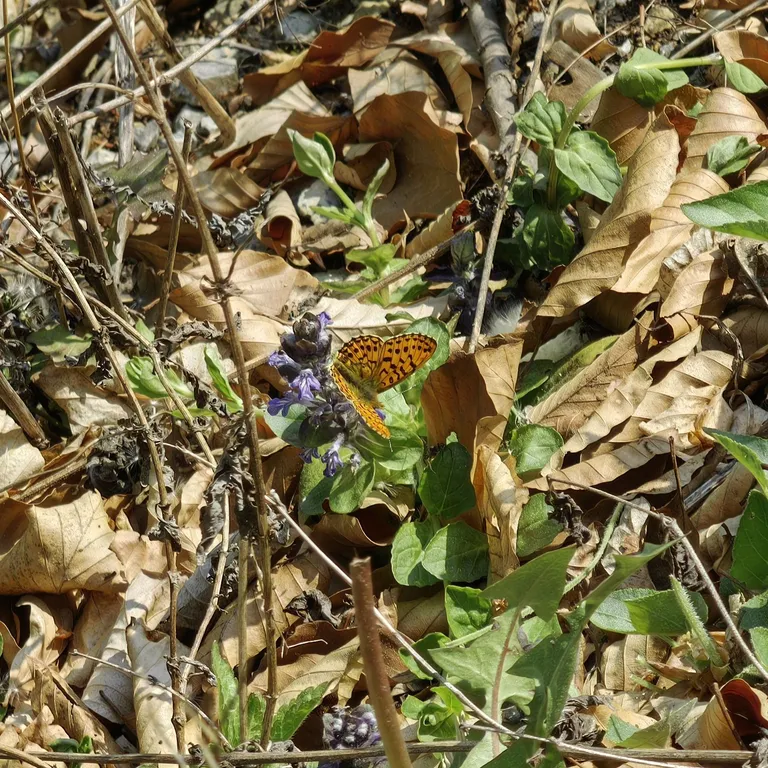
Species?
Boloria euphrosyne (also Clossiana euphrosyne)
